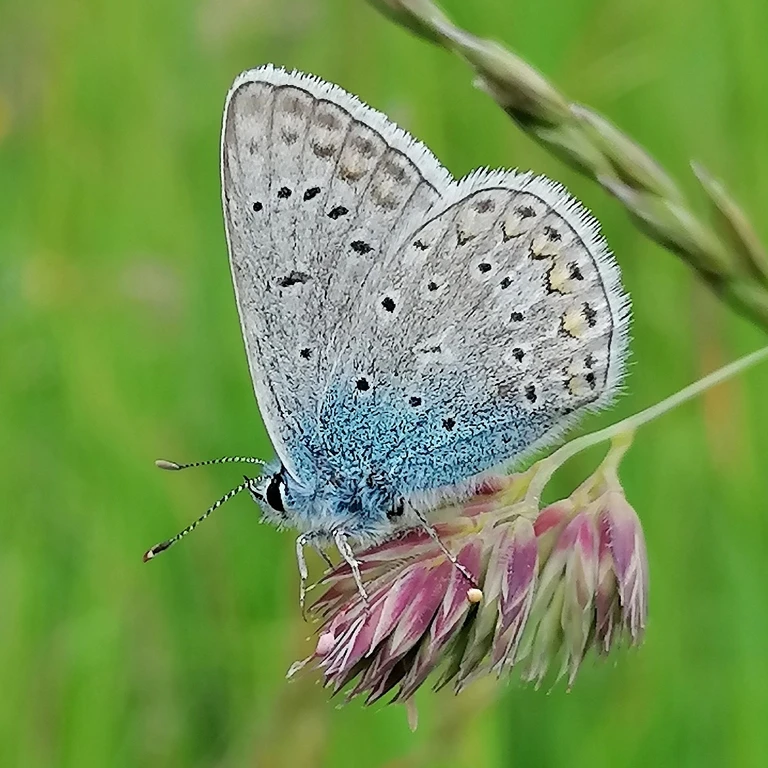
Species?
Polyommatus icarus
